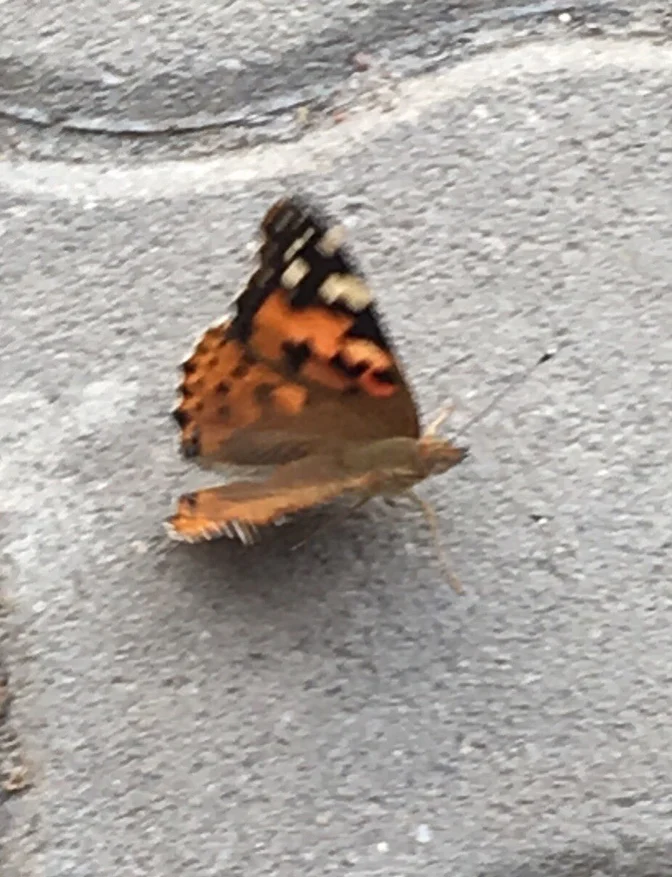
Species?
Vanessa cardui
